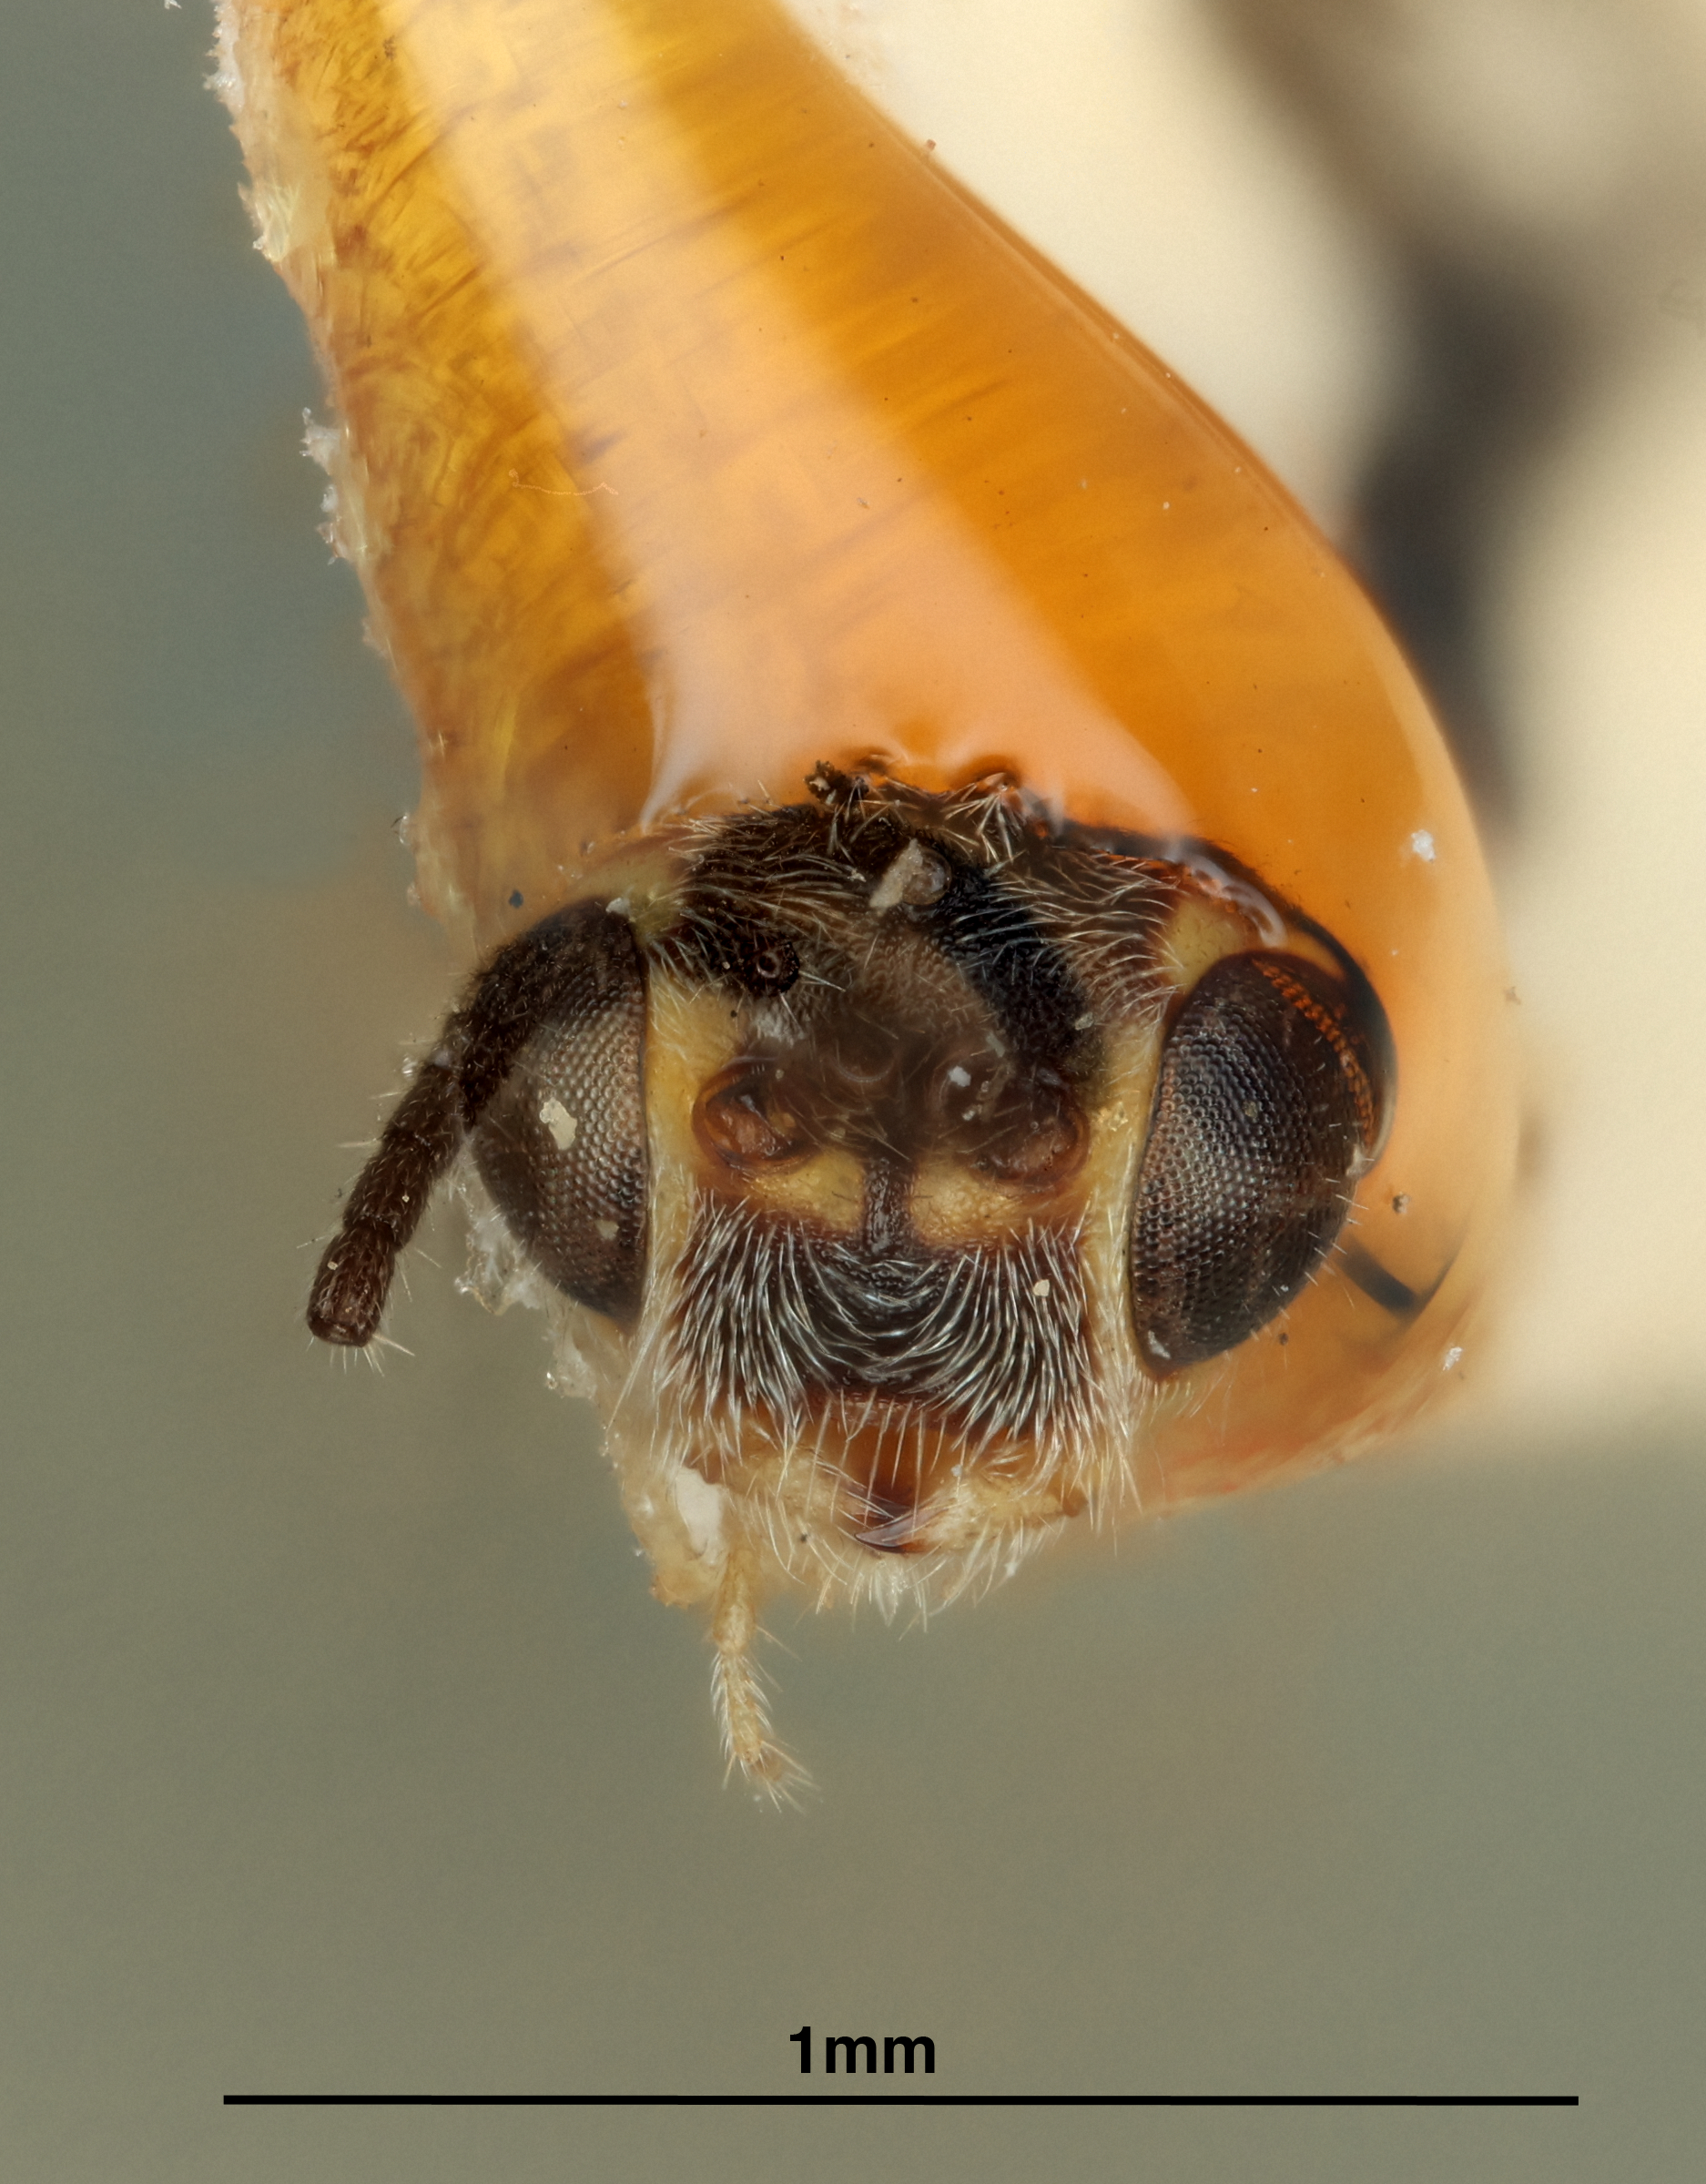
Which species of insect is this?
Habrobracon platynotae
